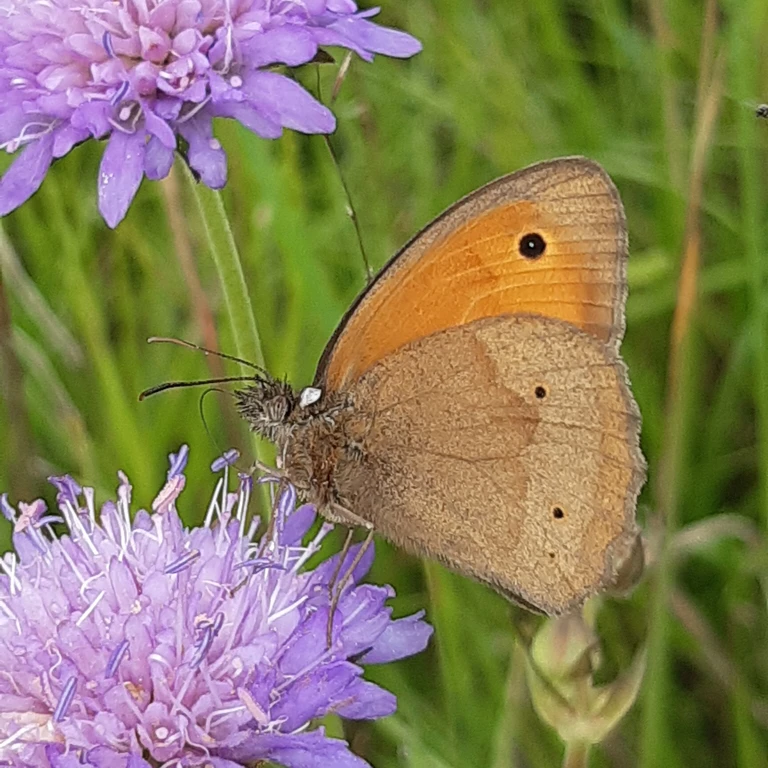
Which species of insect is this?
Maniola jurtina
